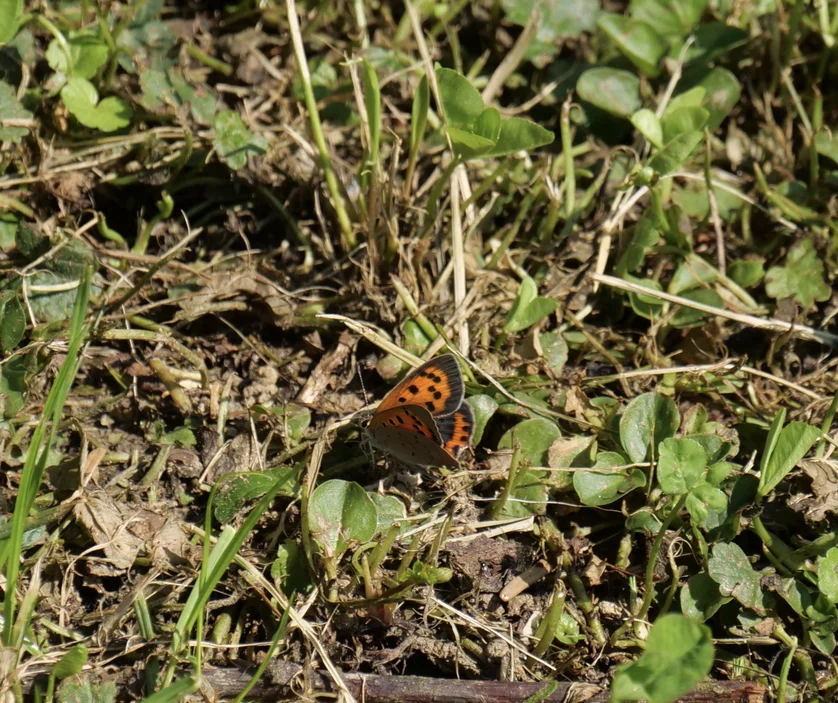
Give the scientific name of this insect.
Lycaena phlaeas
